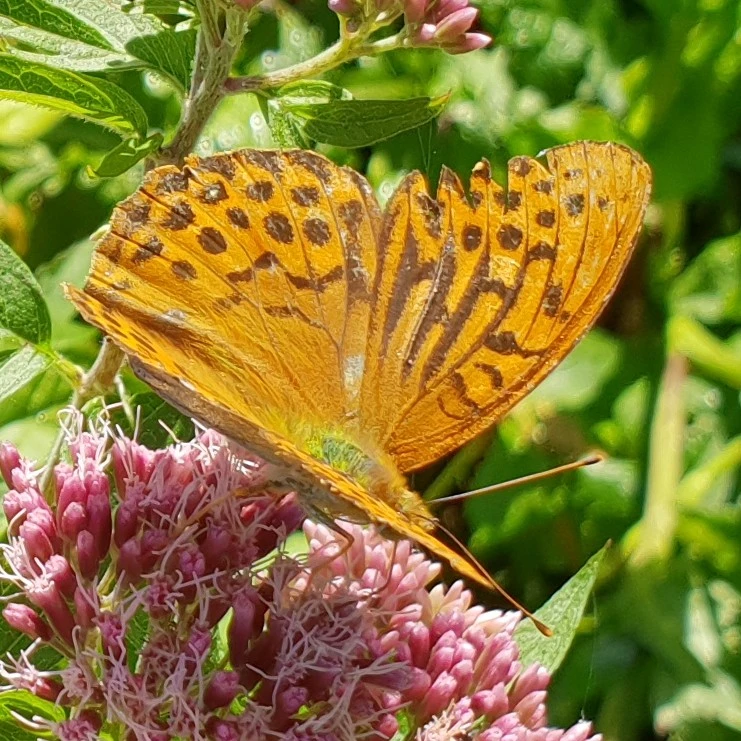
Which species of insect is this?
Argynnis paphia
